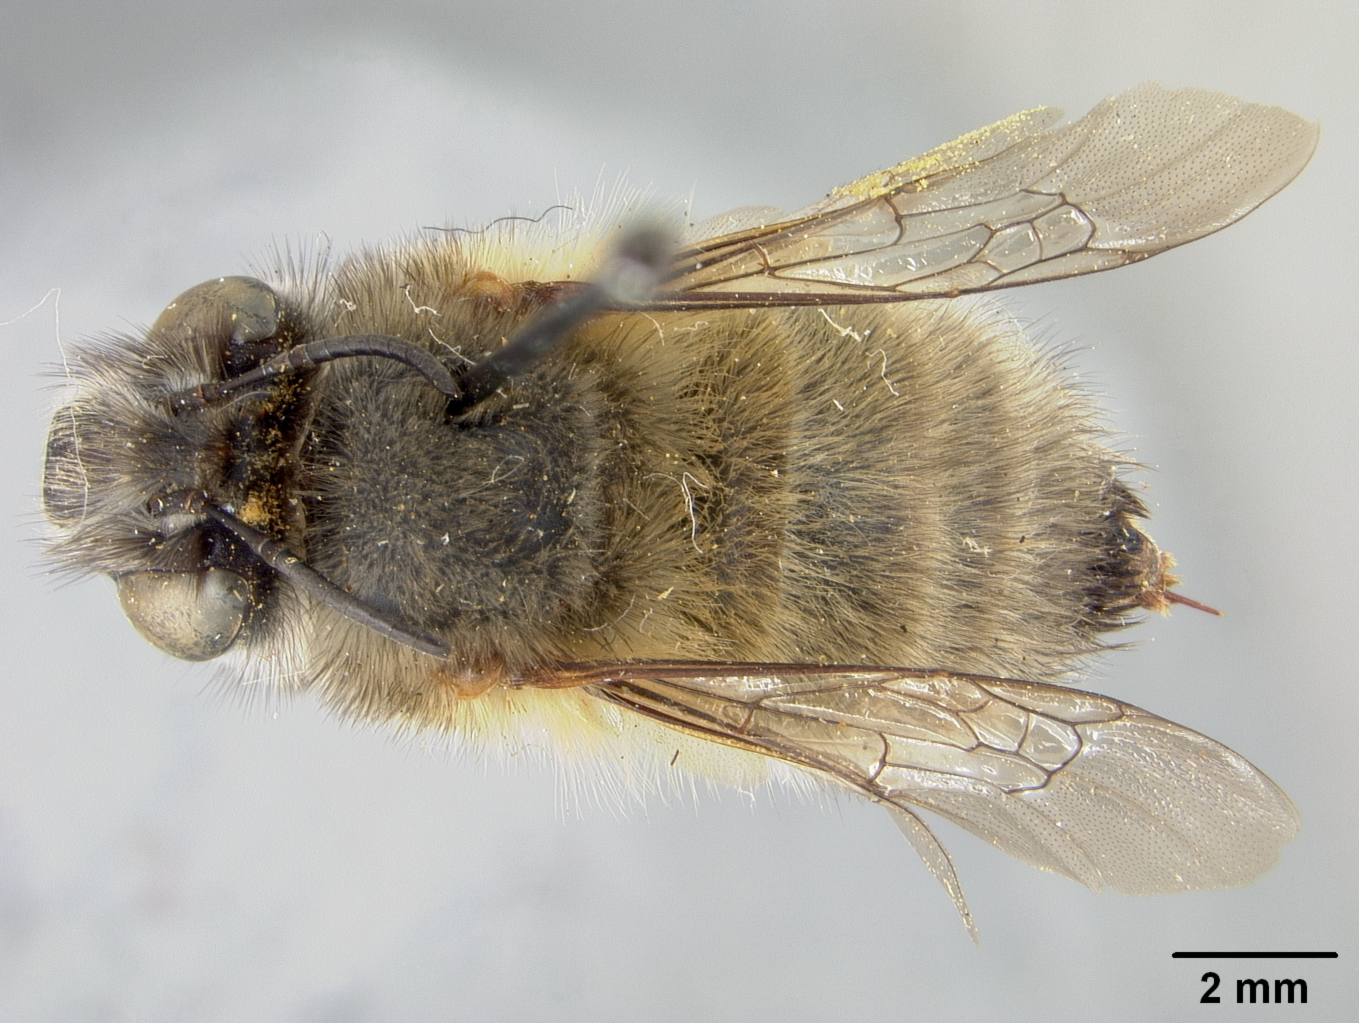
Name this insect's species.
Anthophora acervorum
